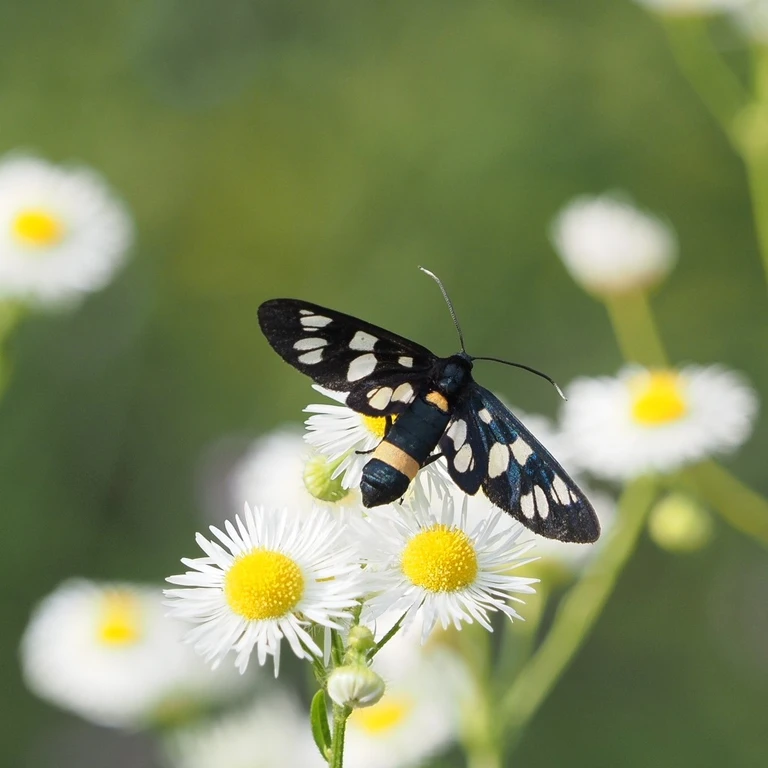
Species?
Amata phegea
